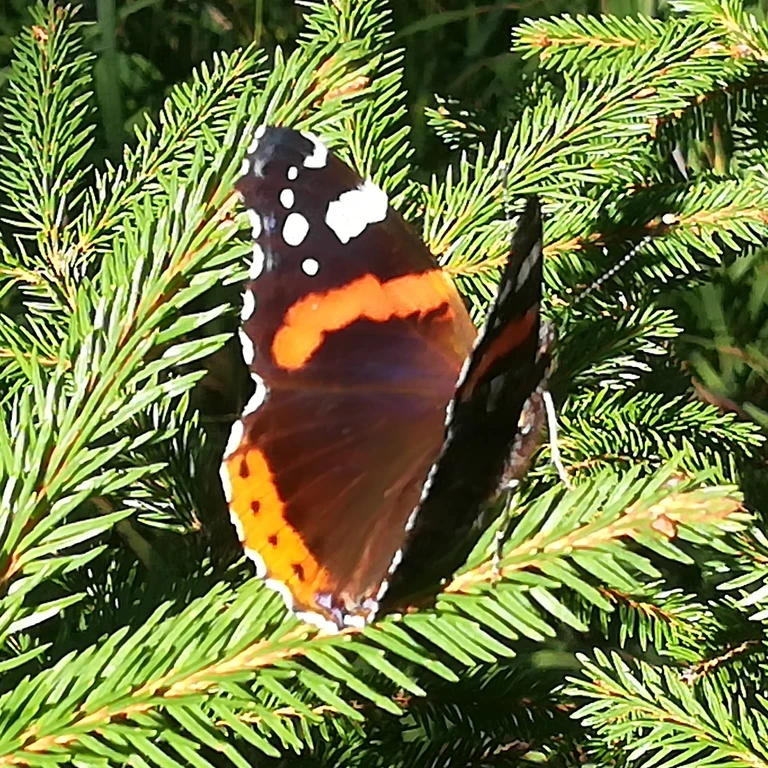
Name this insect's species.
Vanessa atalanta
